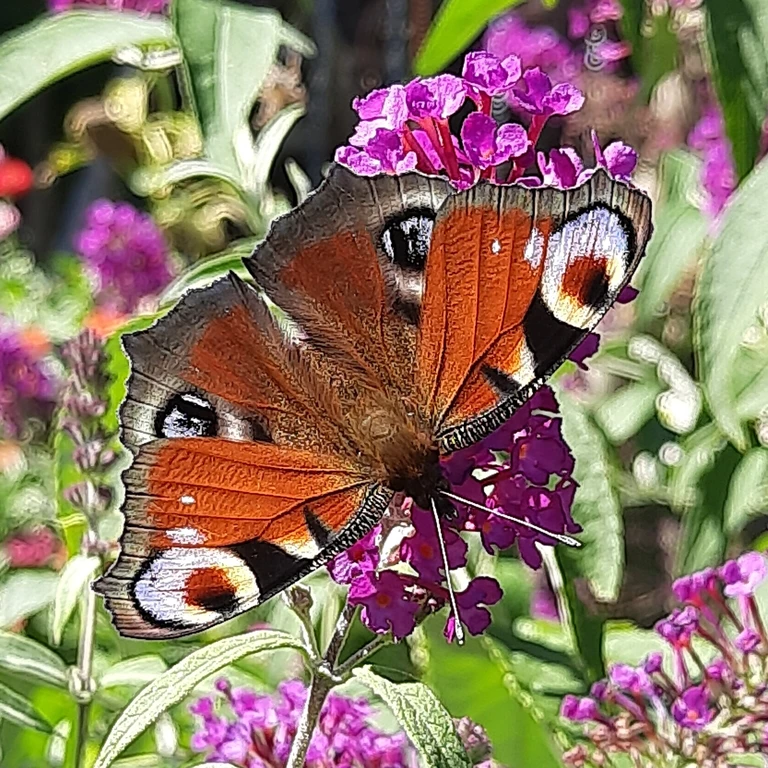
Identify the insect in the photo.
Aglais io
